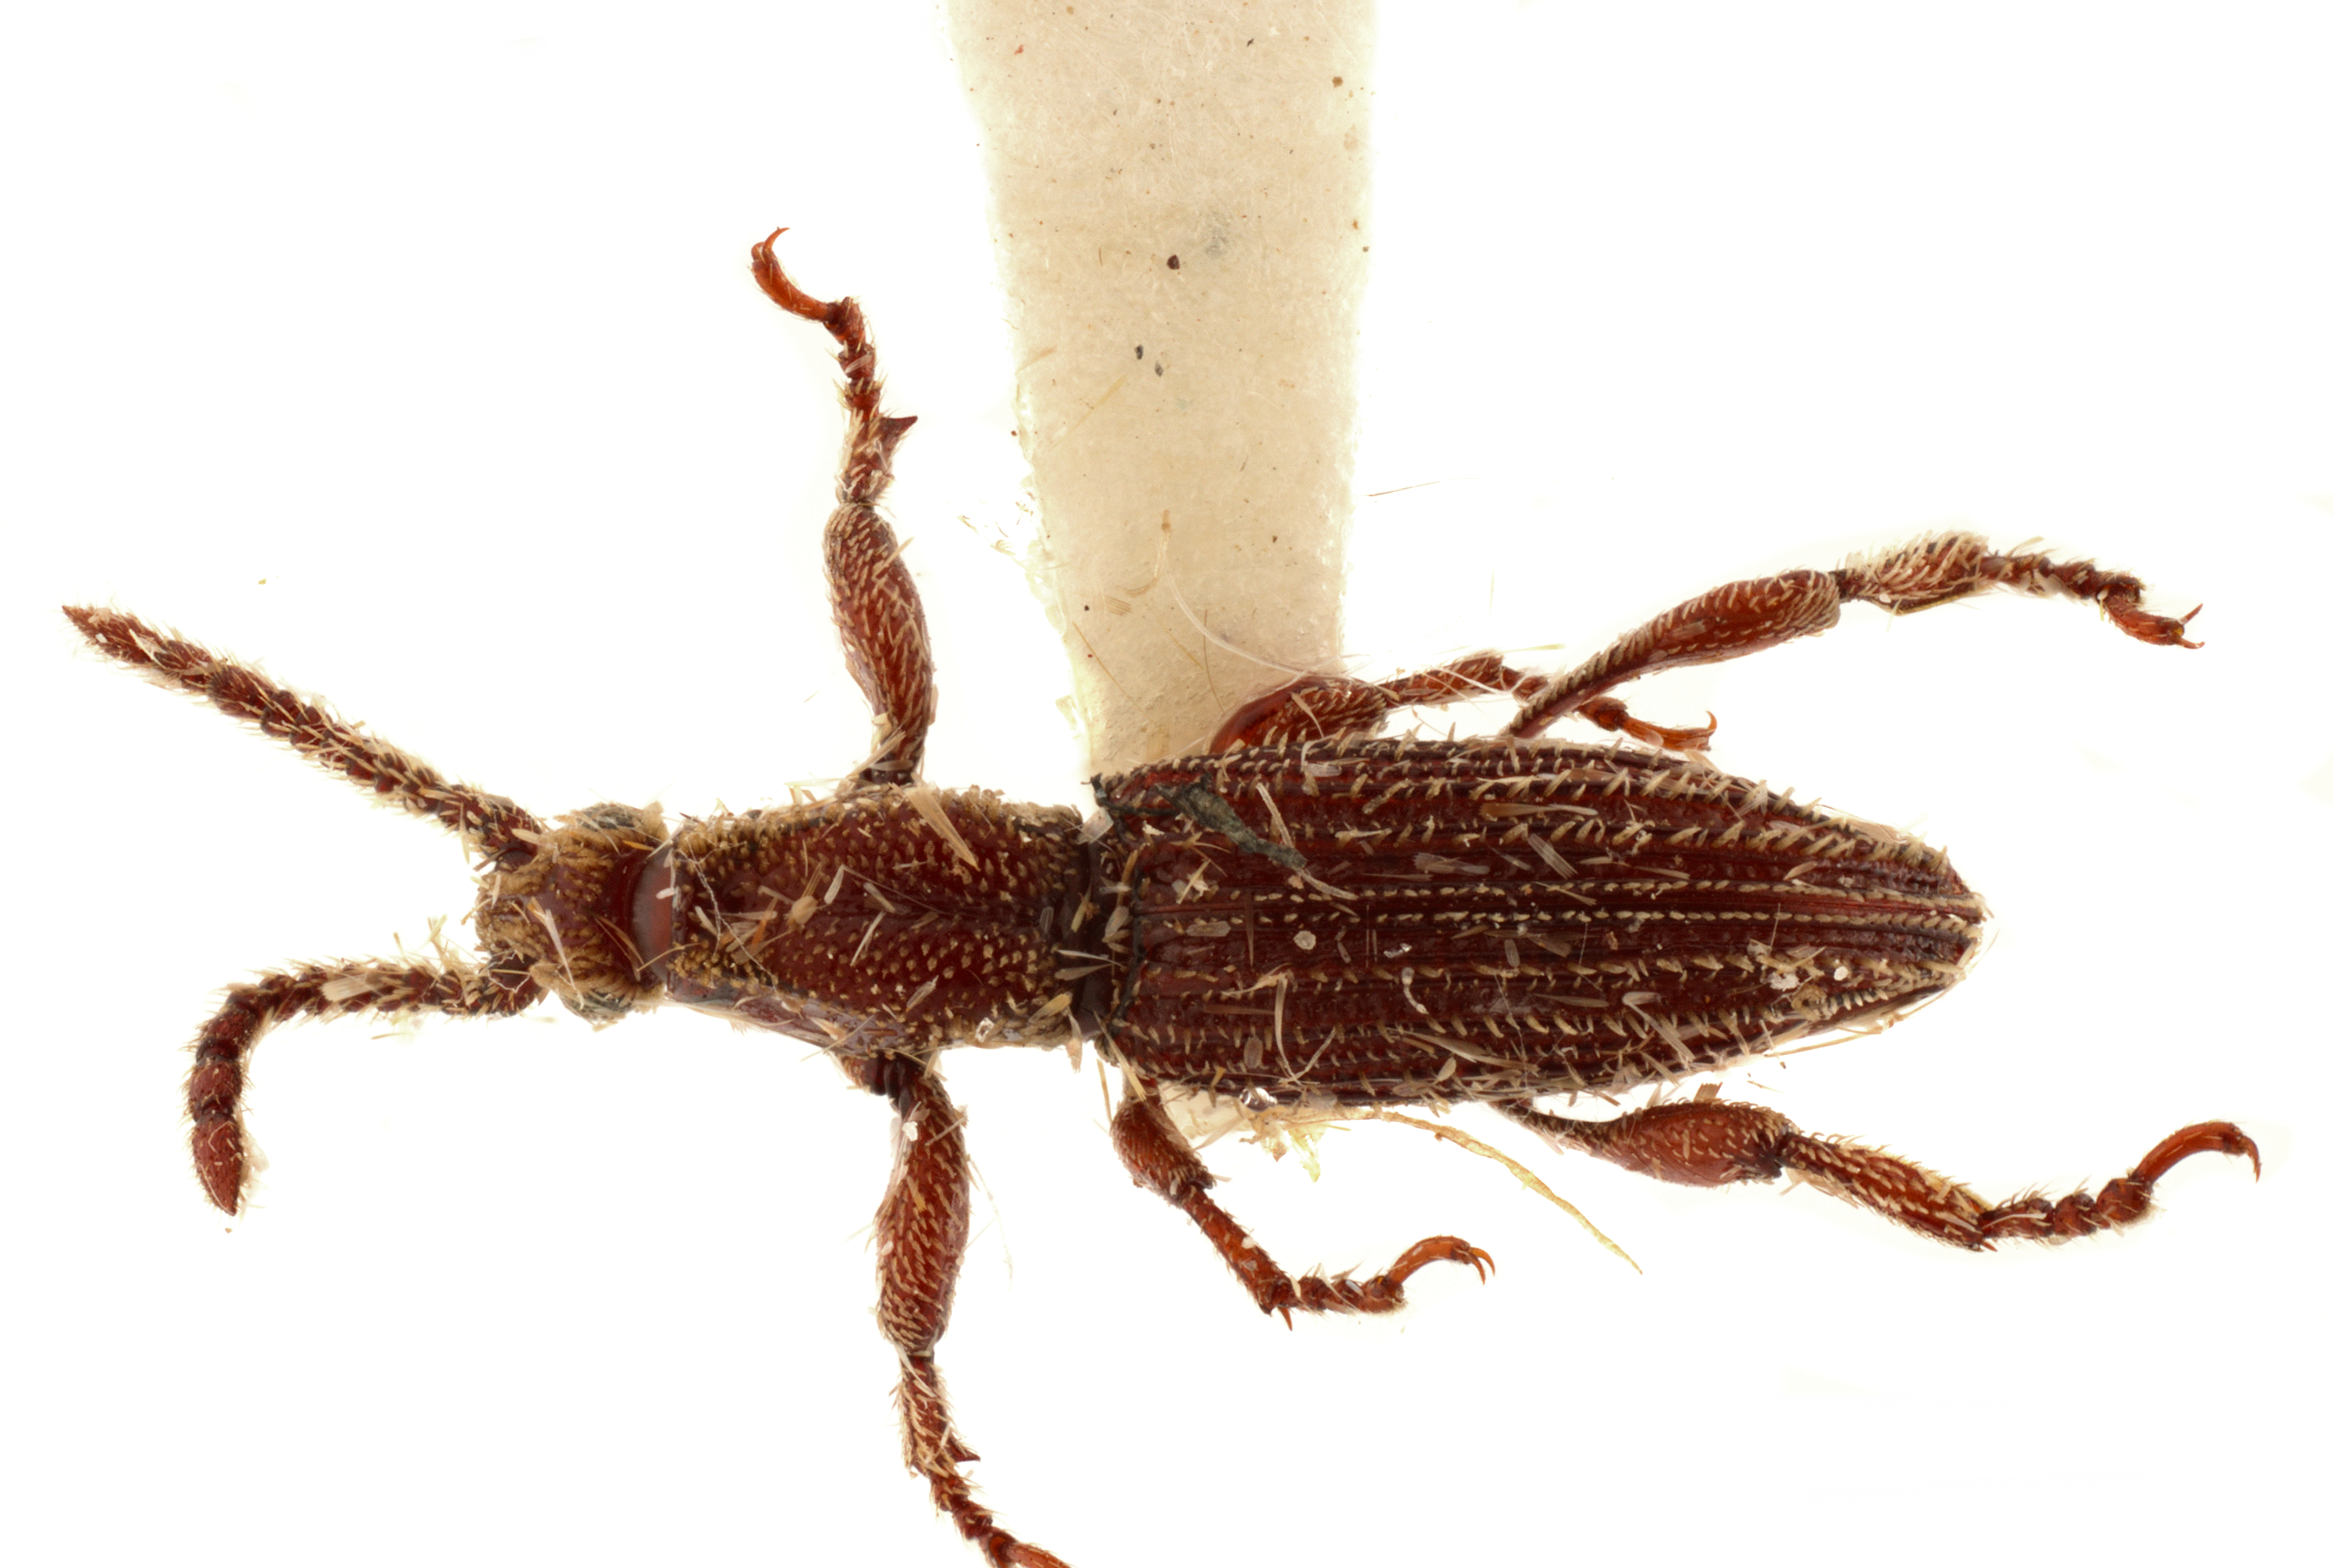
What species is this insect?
Autosebus setosellus
